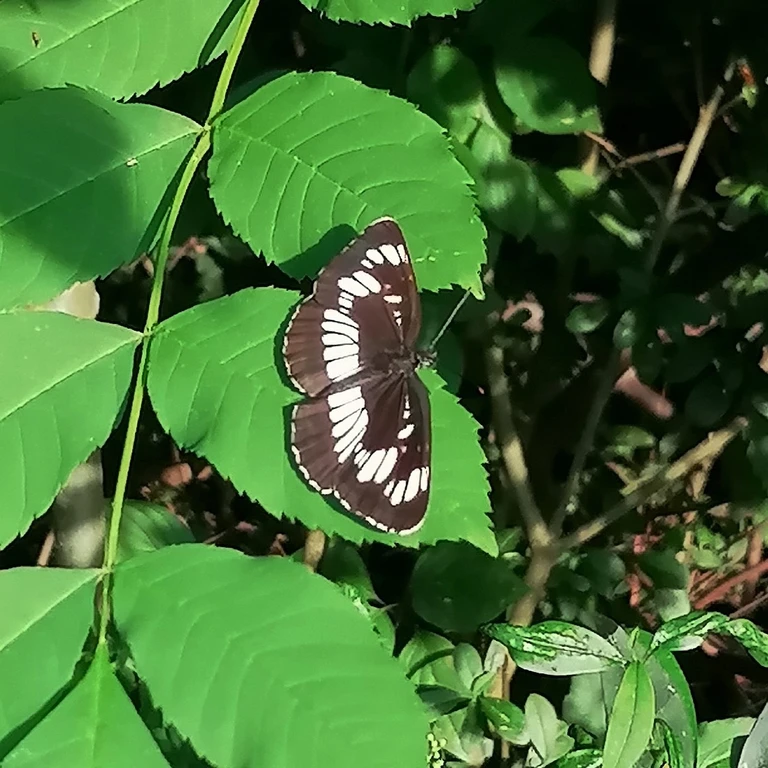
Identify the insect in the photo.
Neptis rivularis
